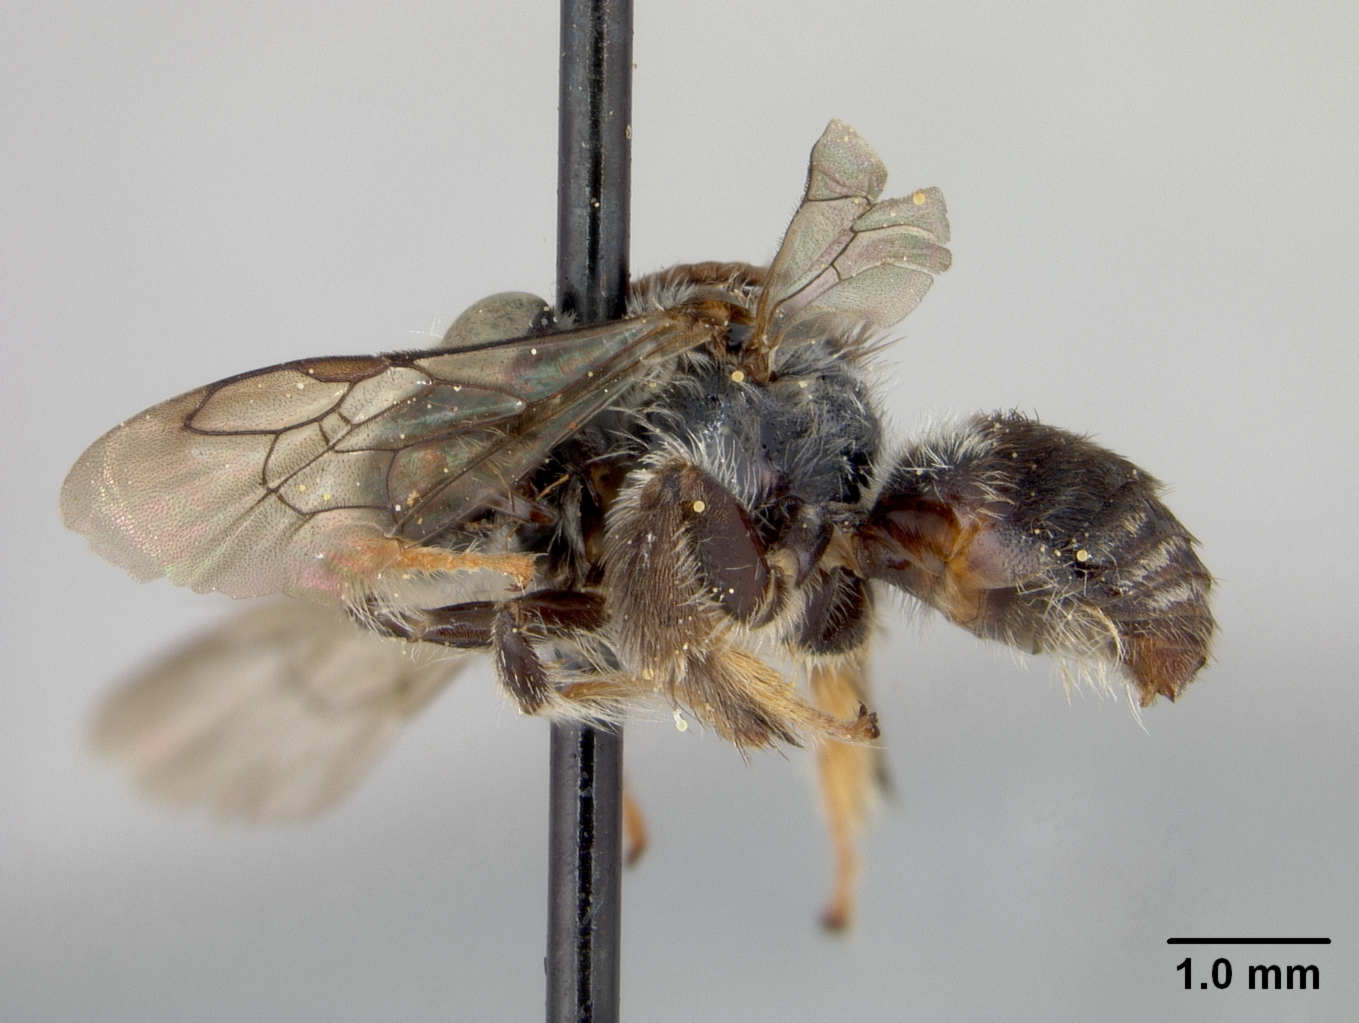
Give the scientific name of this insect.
Exomalopsis cyclura
